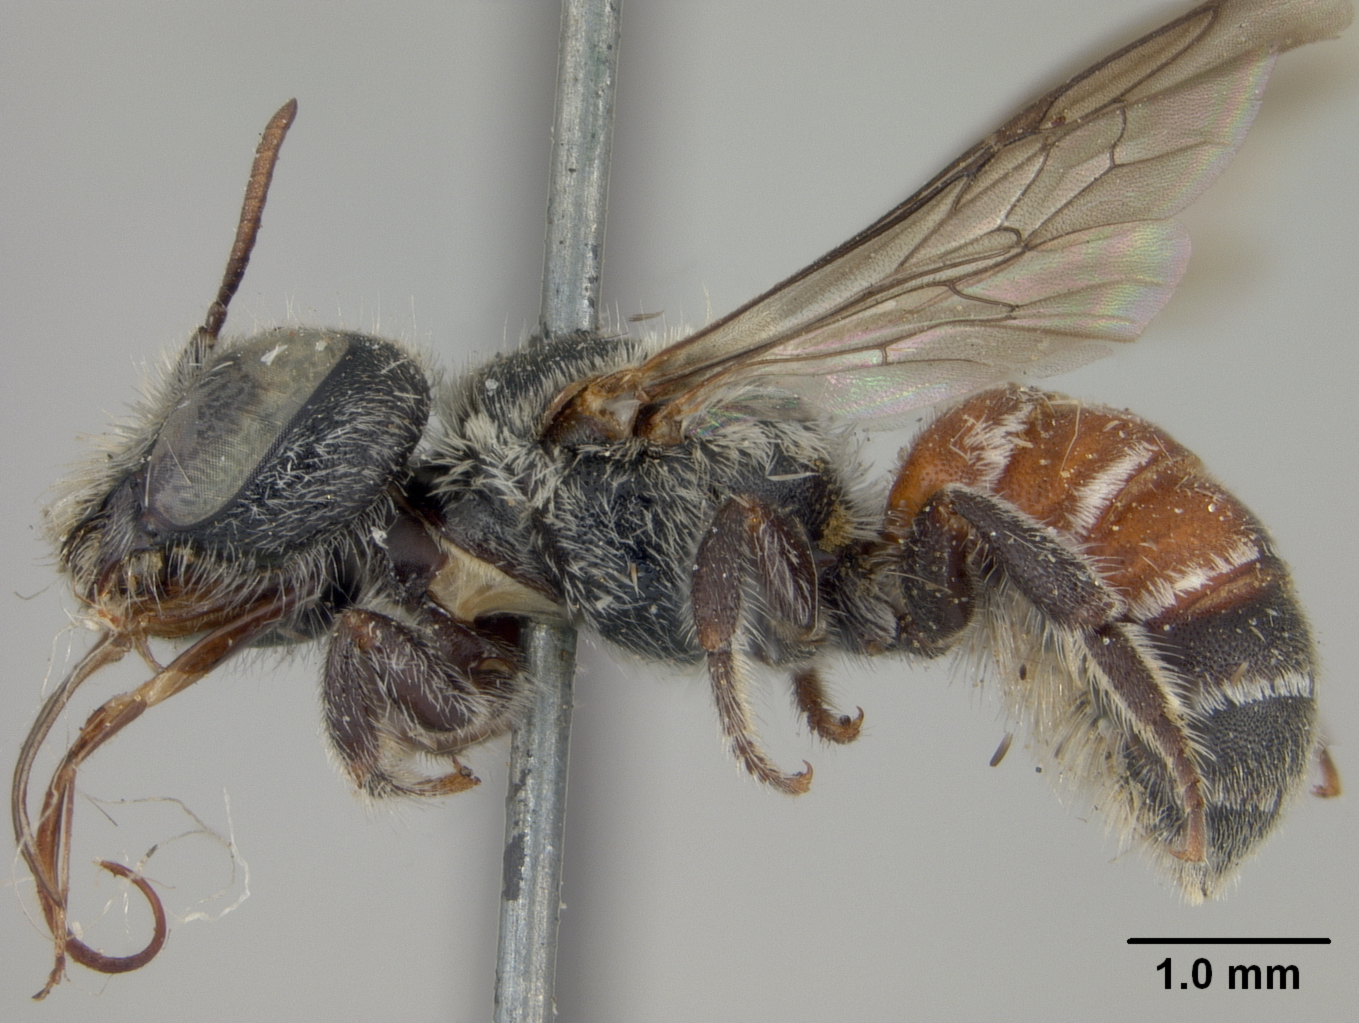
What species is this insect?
Hoplitina hesperia
